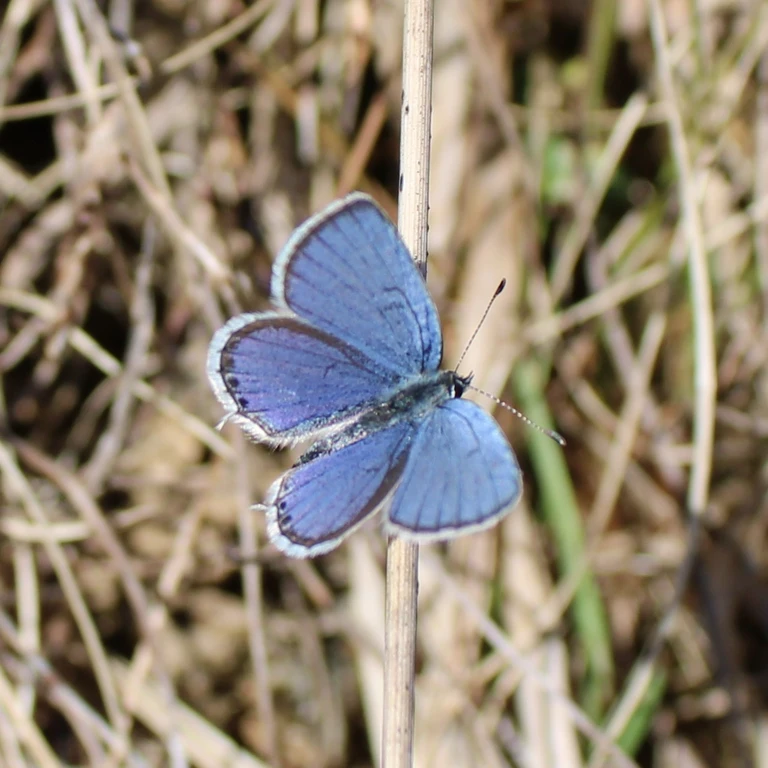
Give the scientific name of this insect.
Cupido argiades (also Elkalyce argiades)
